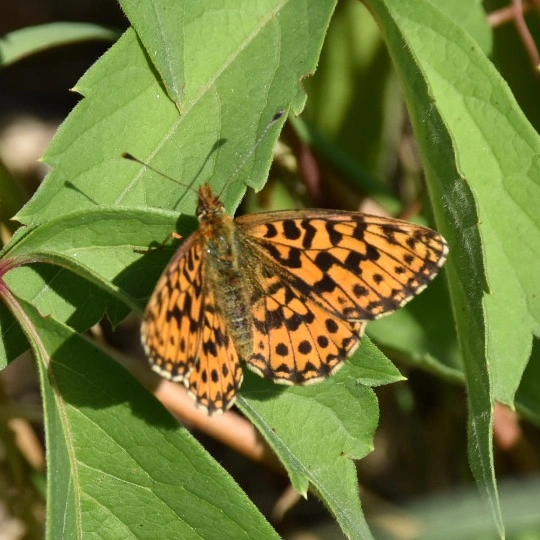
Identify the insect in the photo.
Boloria dia
